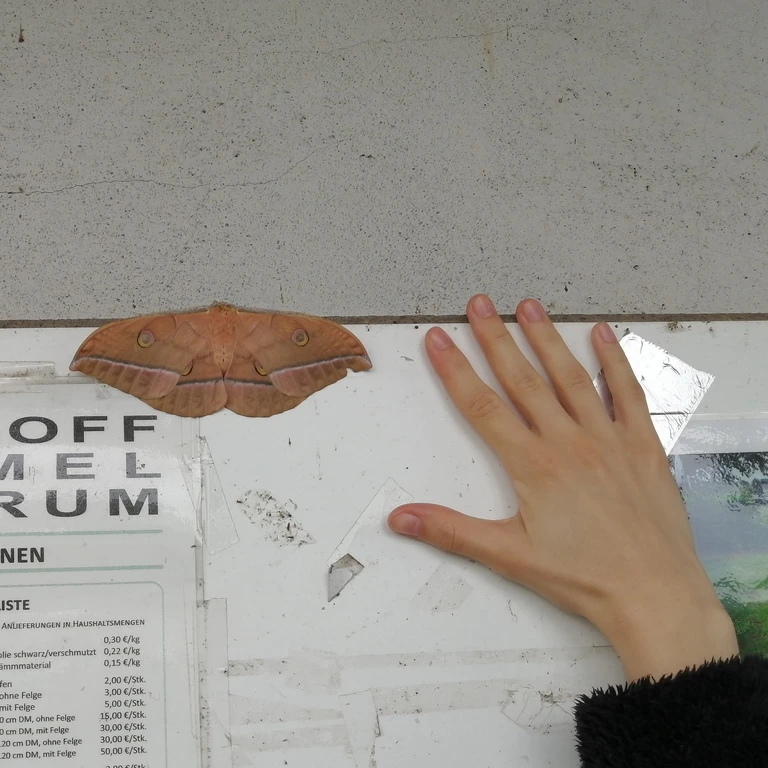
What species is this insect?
Antheraea yamamai
